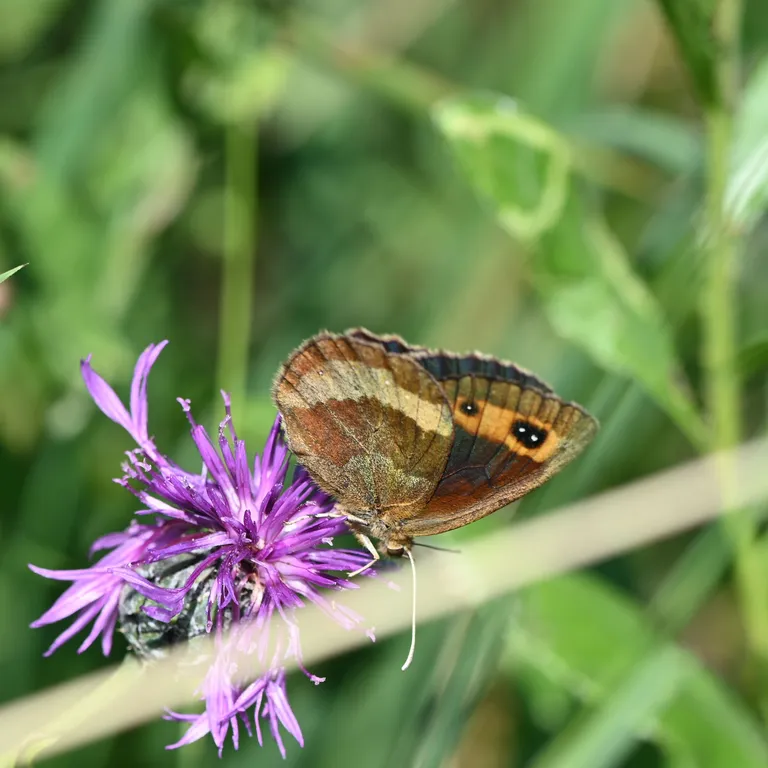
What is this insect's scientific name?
Erebia aethiops
